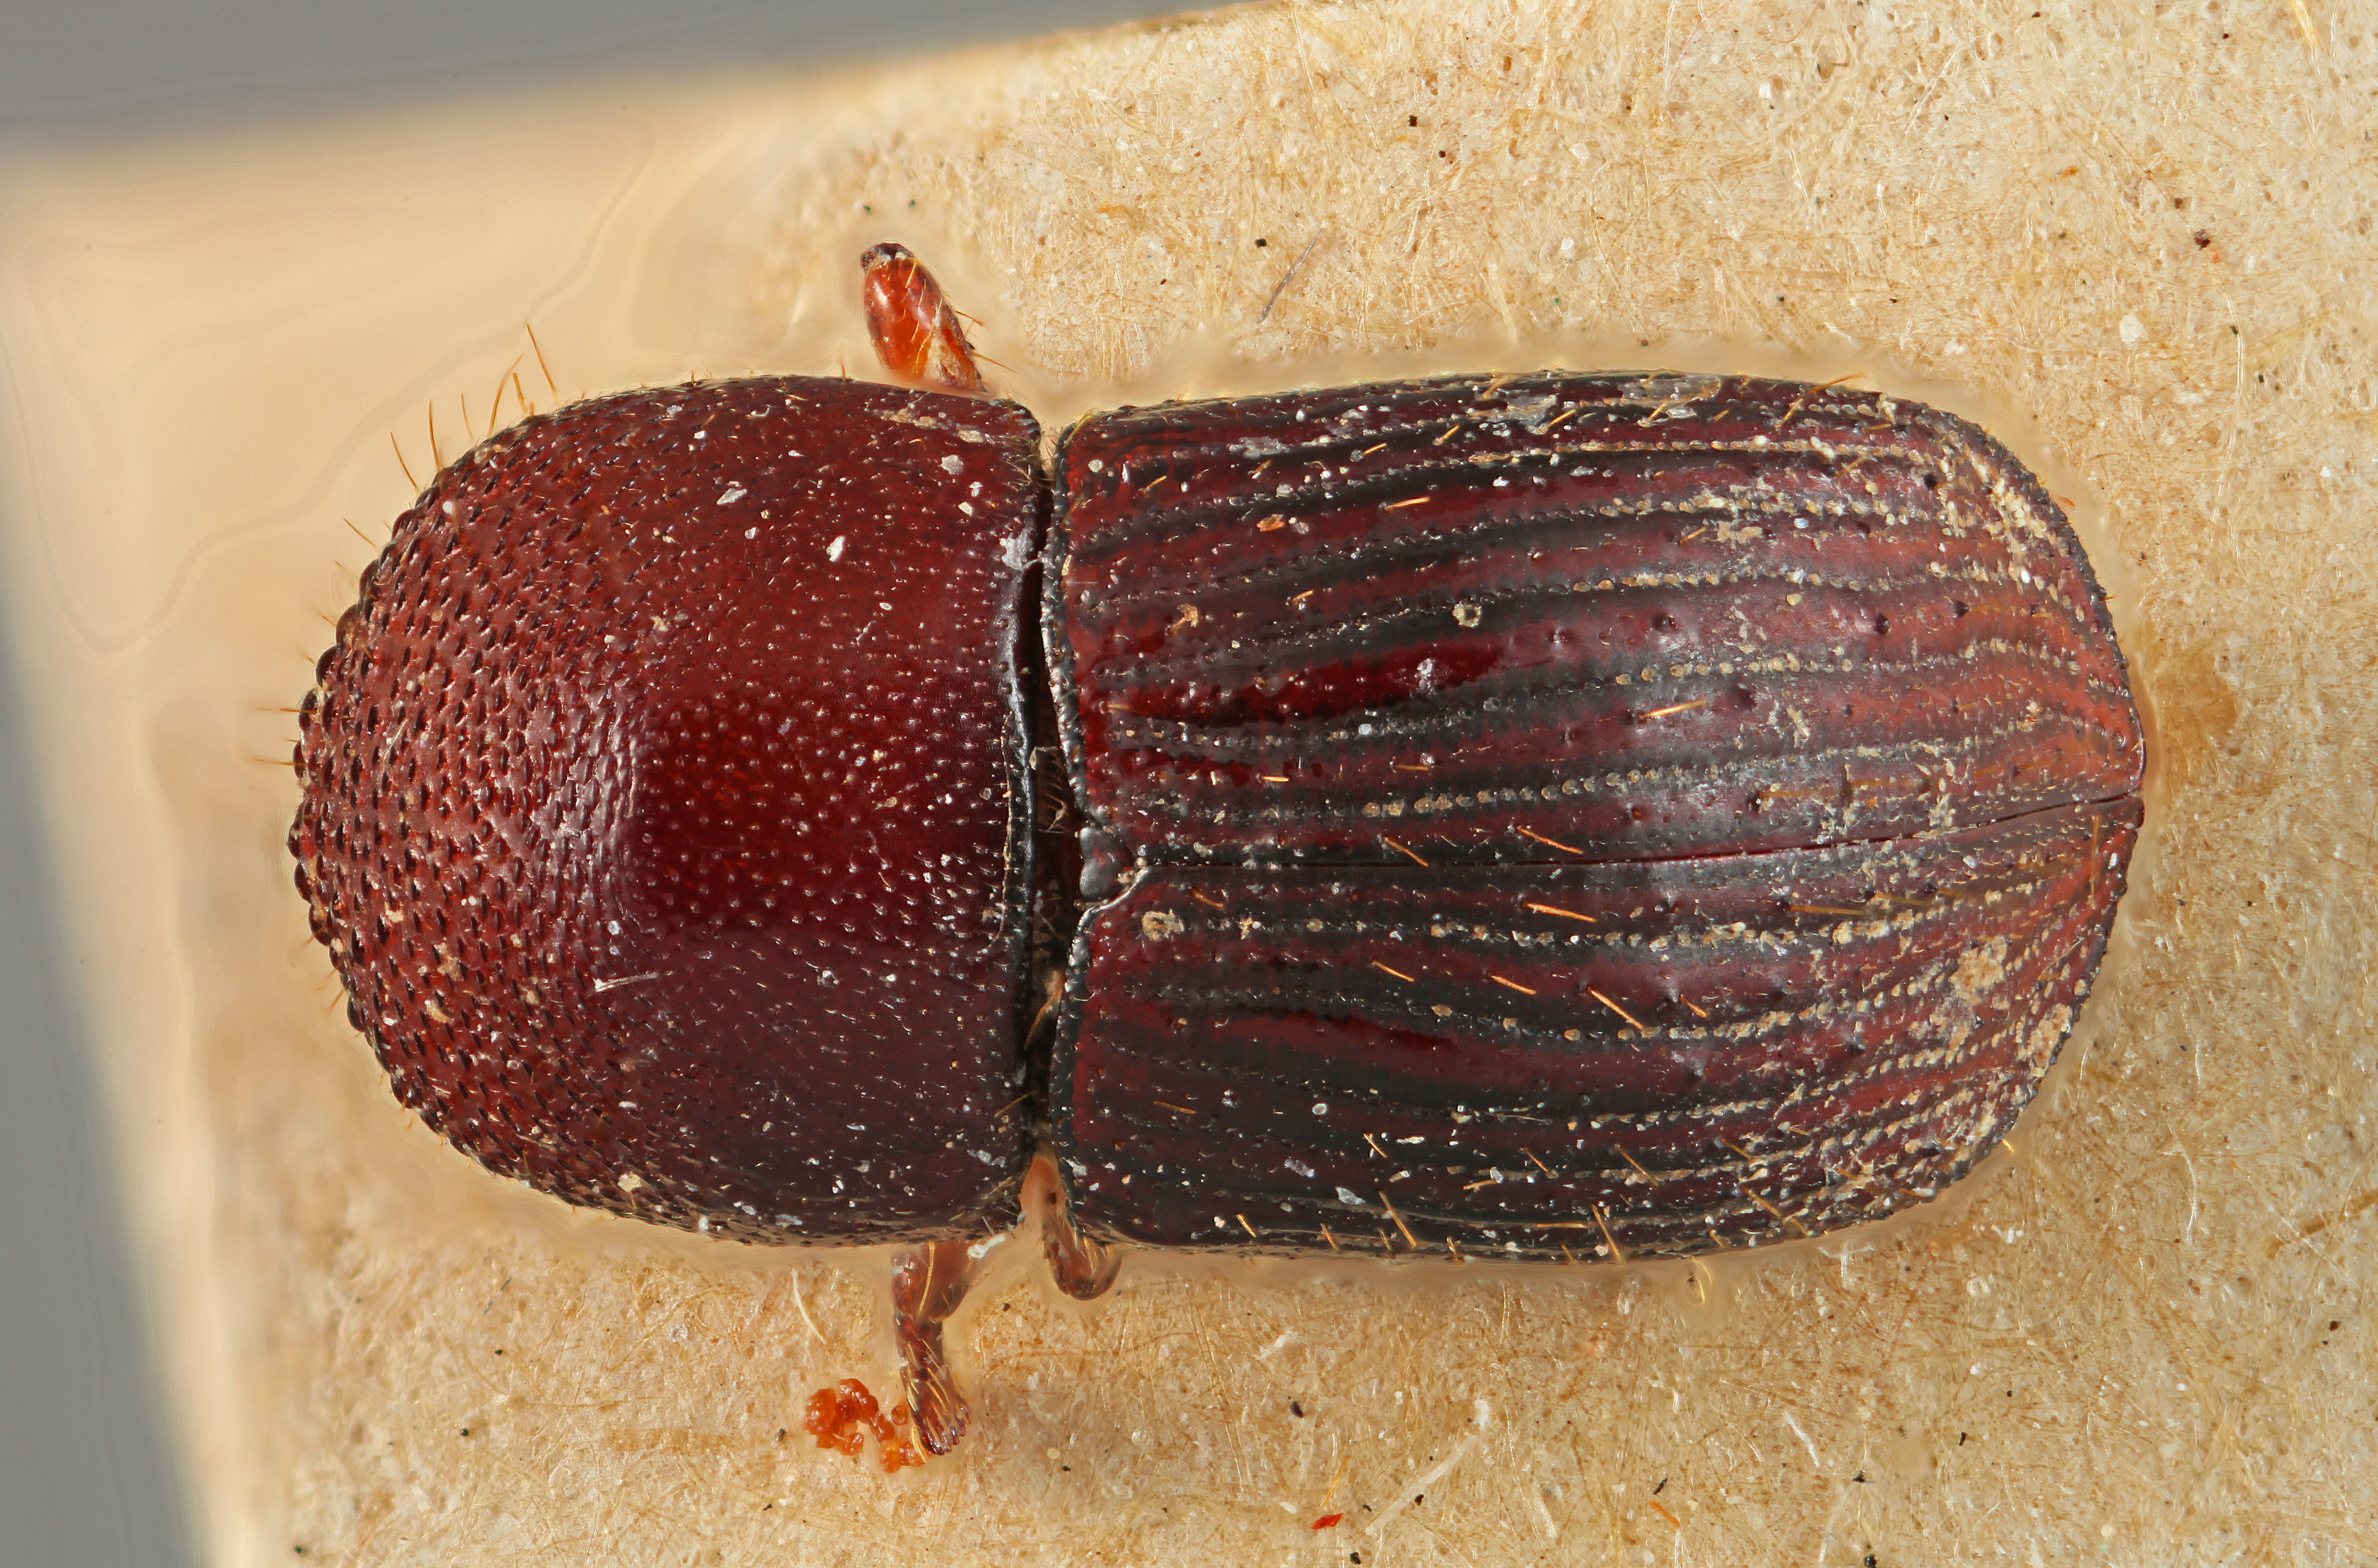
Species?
Xyleborus curtus
